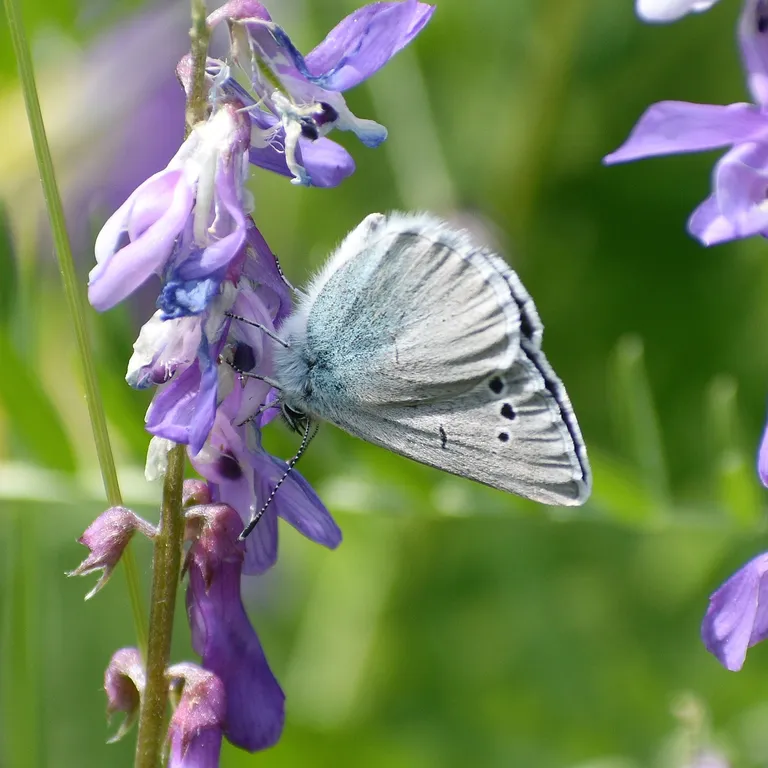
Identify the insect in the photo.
Glaucopsyche alexis
